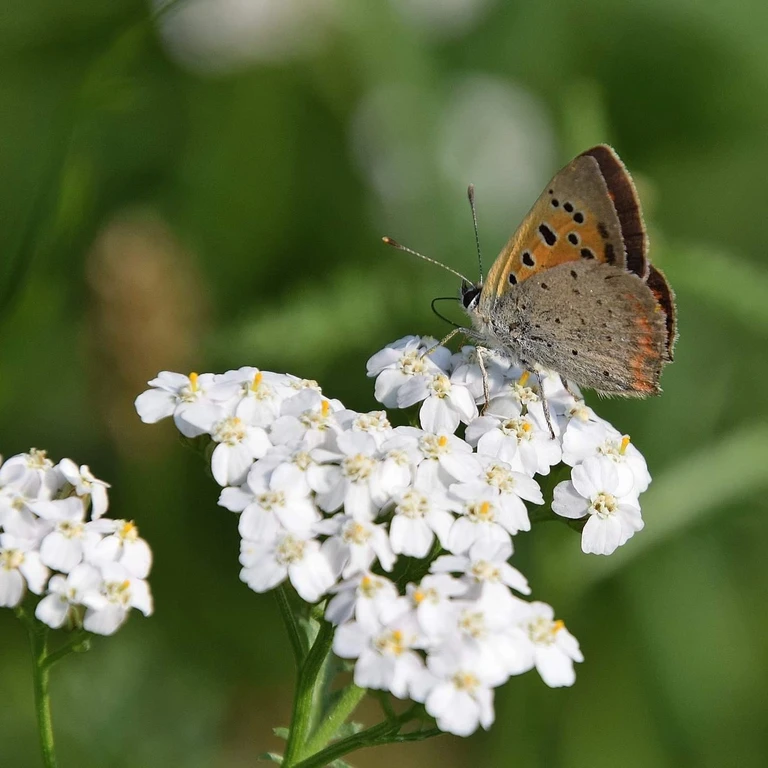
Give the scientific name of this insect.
Lycaena phlaeas
